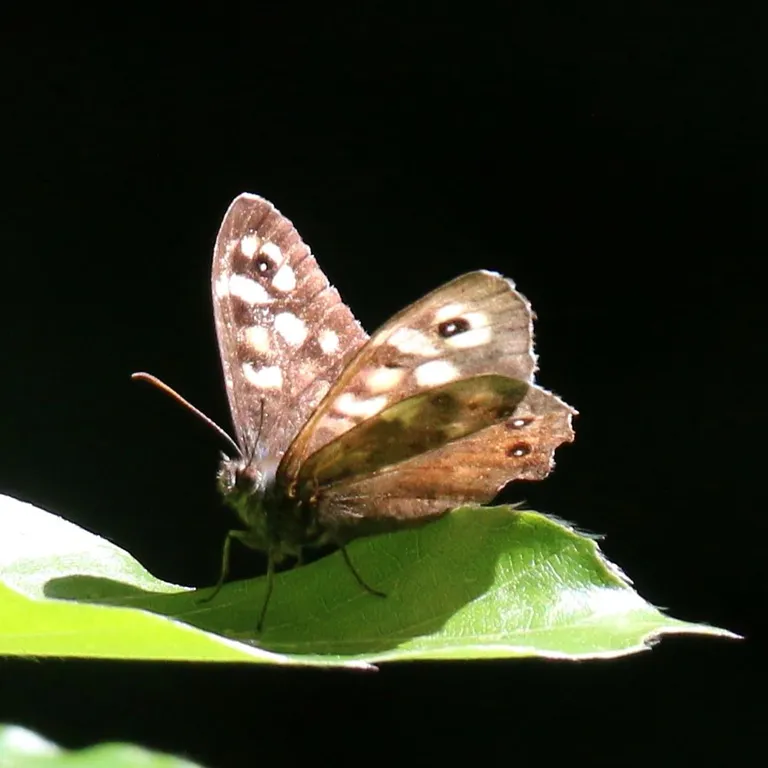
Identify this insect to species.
Pararge aegeria
